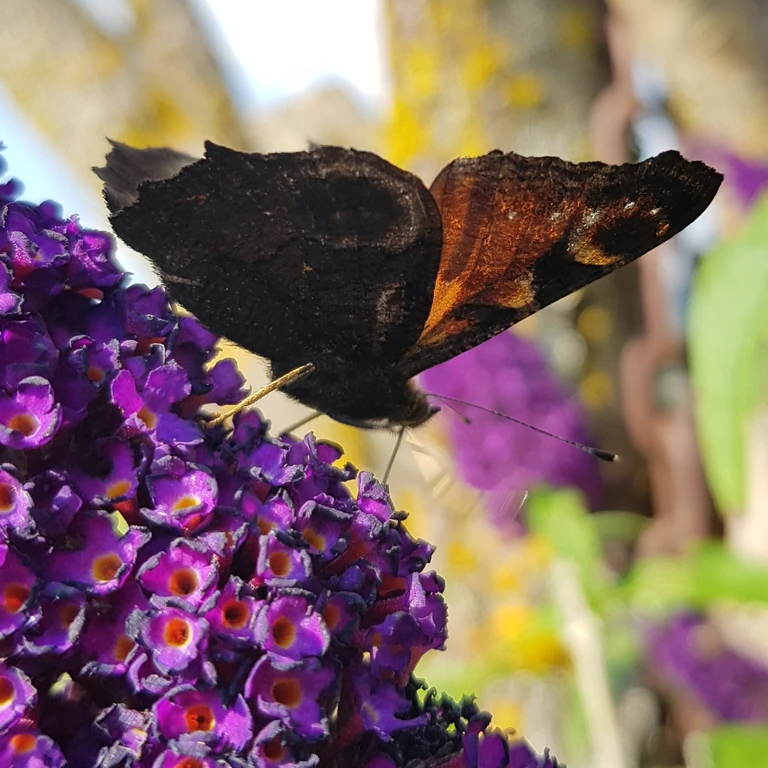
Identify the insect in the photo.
Aglais io
